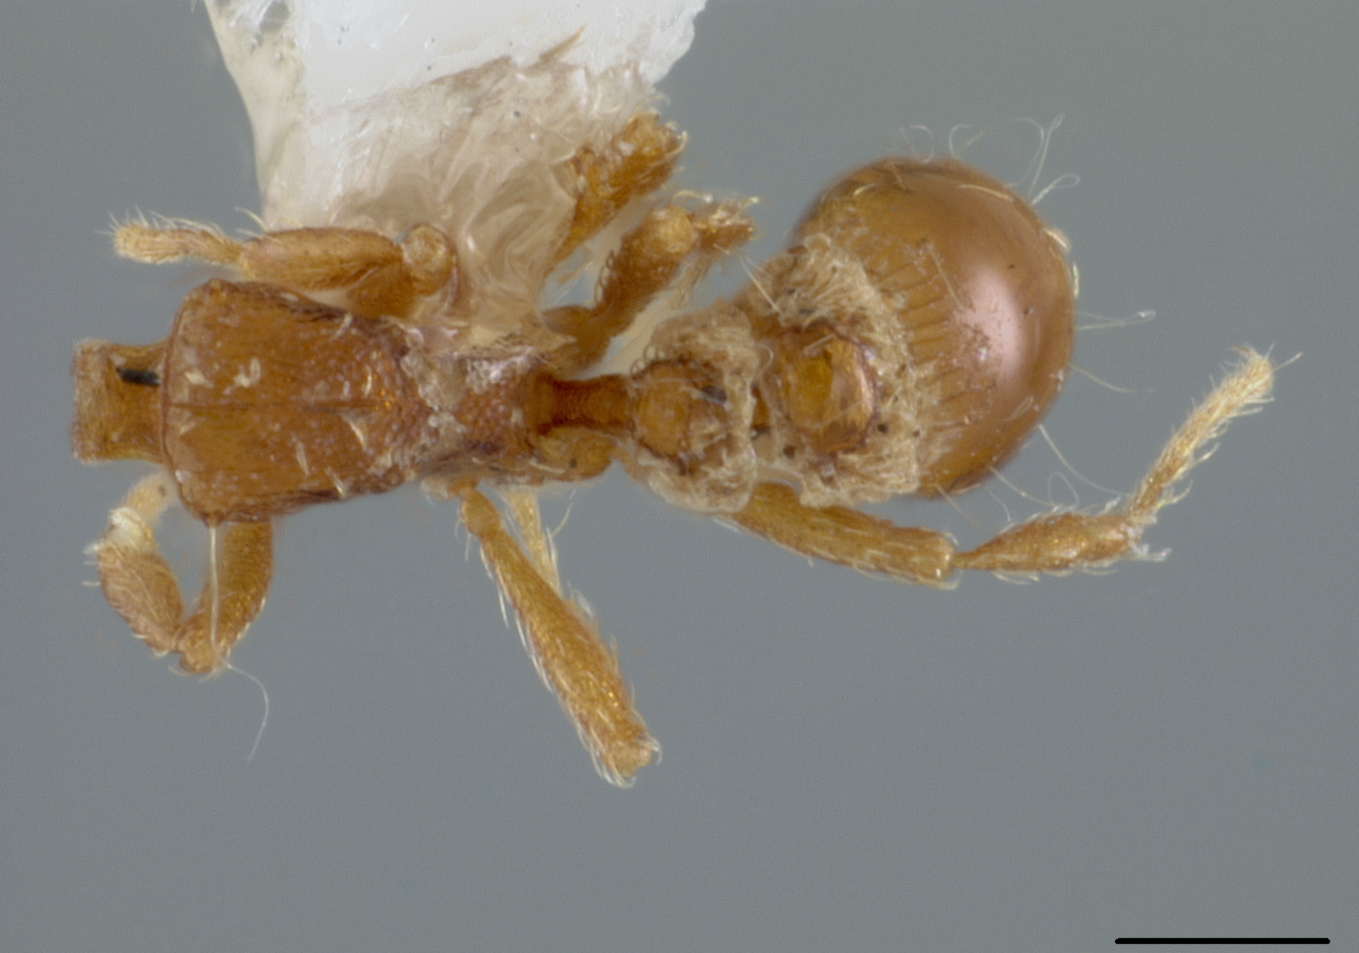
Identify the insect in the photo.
Pyramica panamensis
